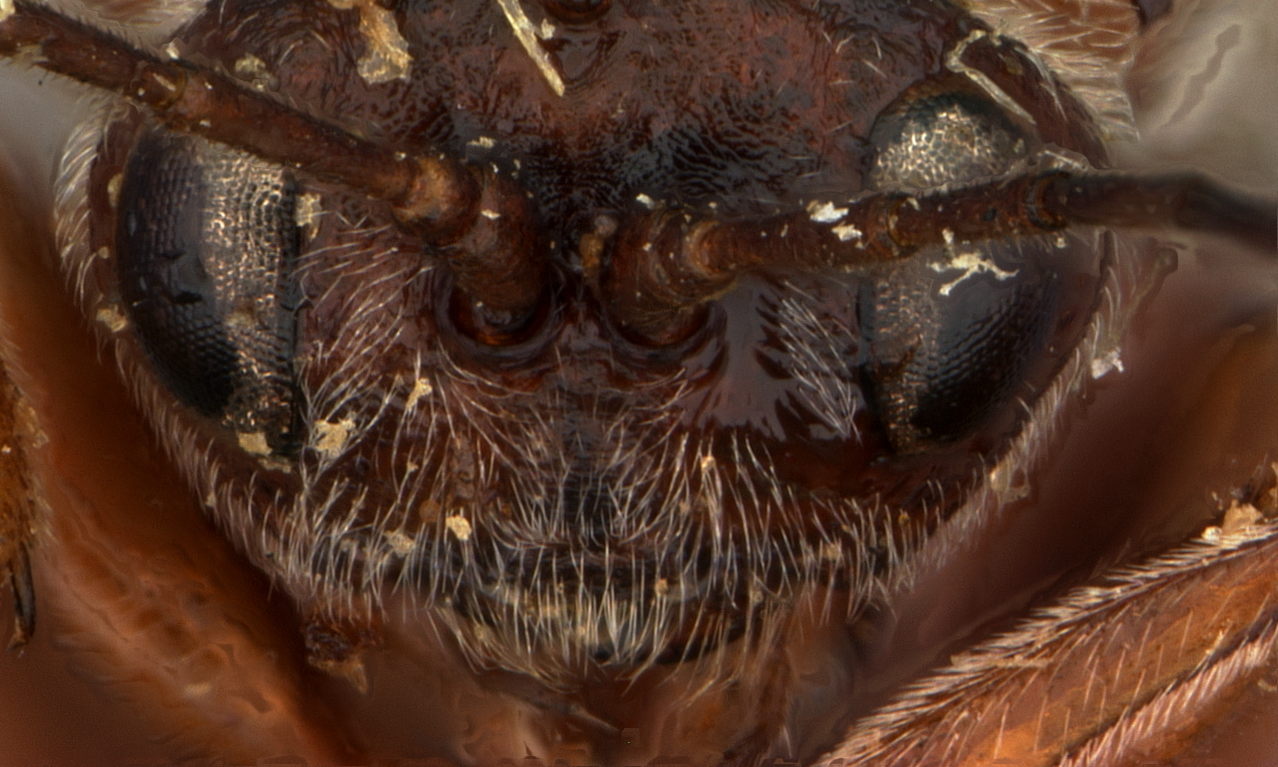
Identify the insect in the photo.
Andricus spongiola
